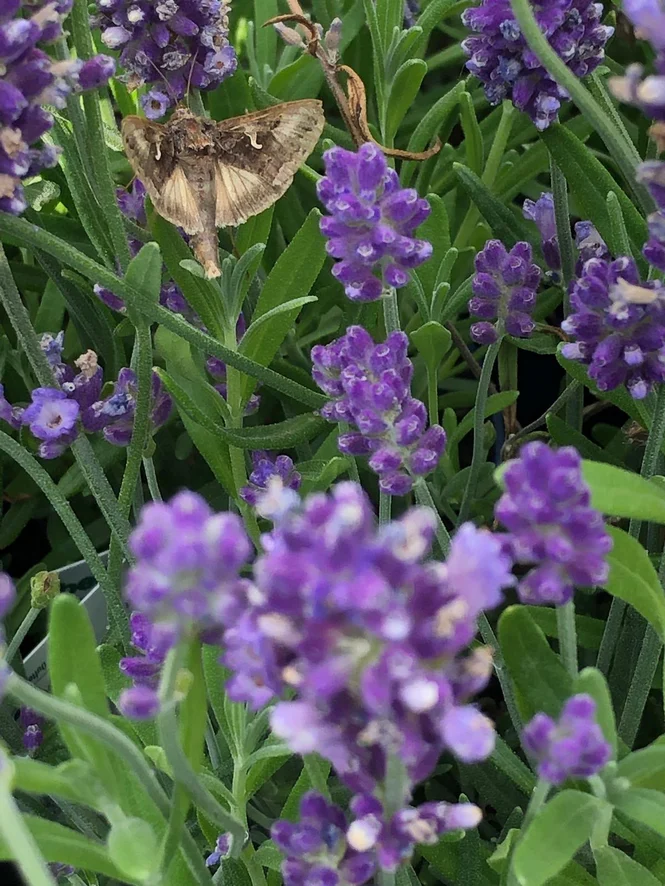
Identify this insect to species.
Autographa gamma
